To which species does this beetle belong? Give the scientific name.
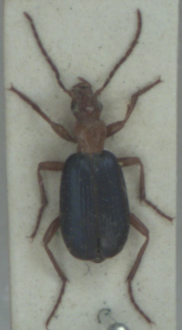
Brachinus crepitans
